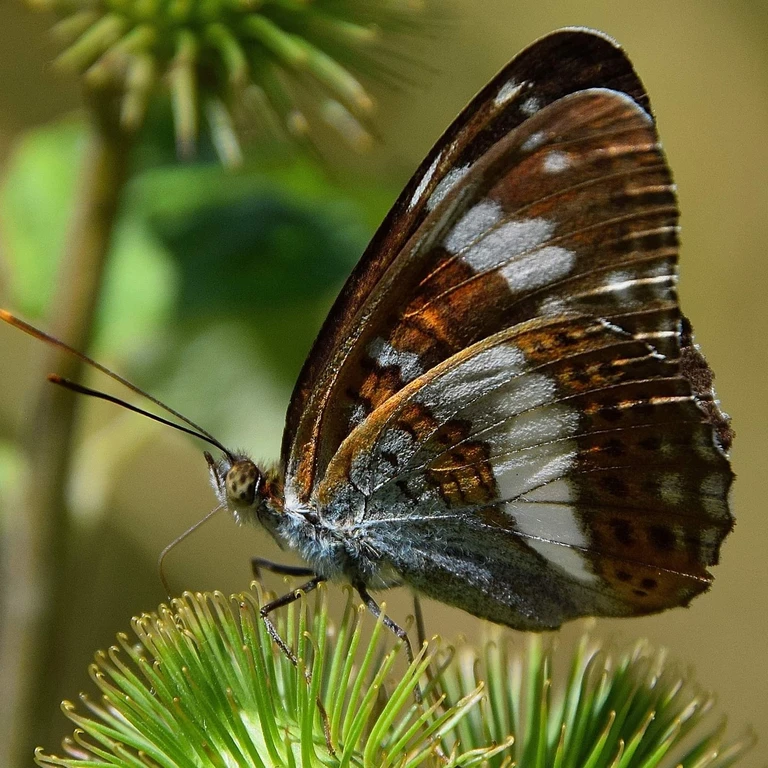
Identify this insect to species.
Limenitis camilla (also Ladoga camilla)
